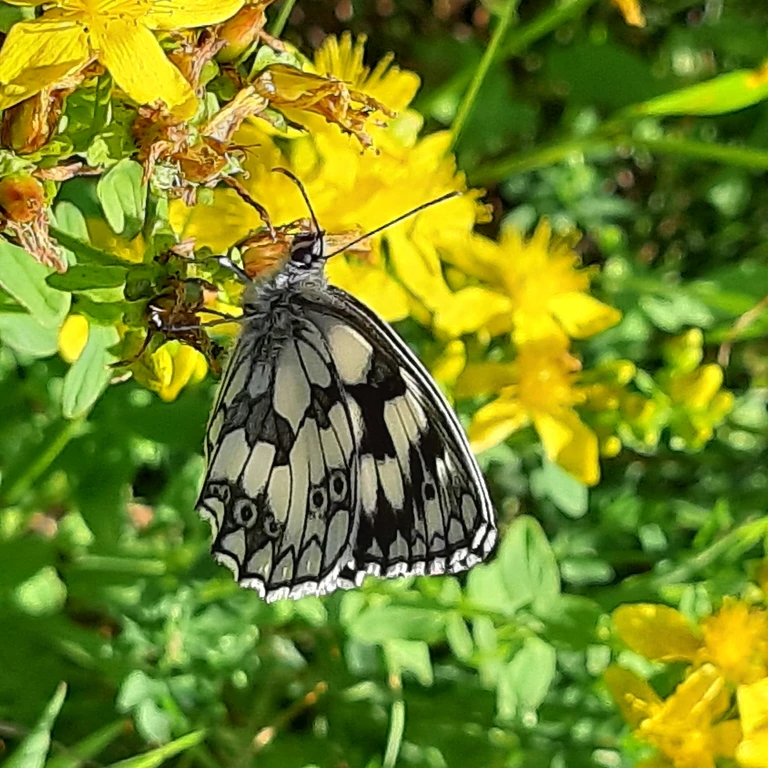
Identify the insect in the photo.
Melanargia galathea
